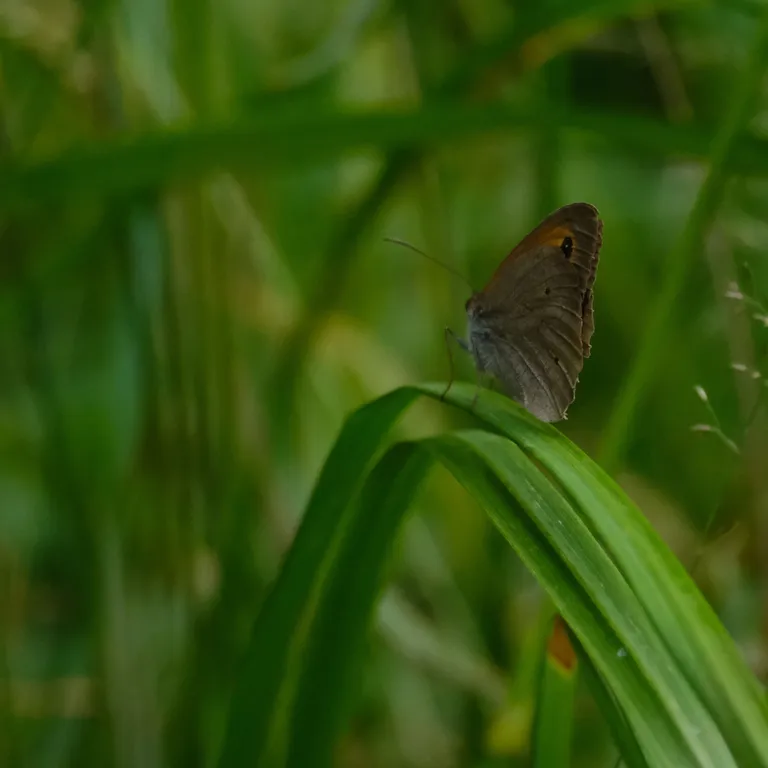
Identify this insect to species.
Maniola jurtina
